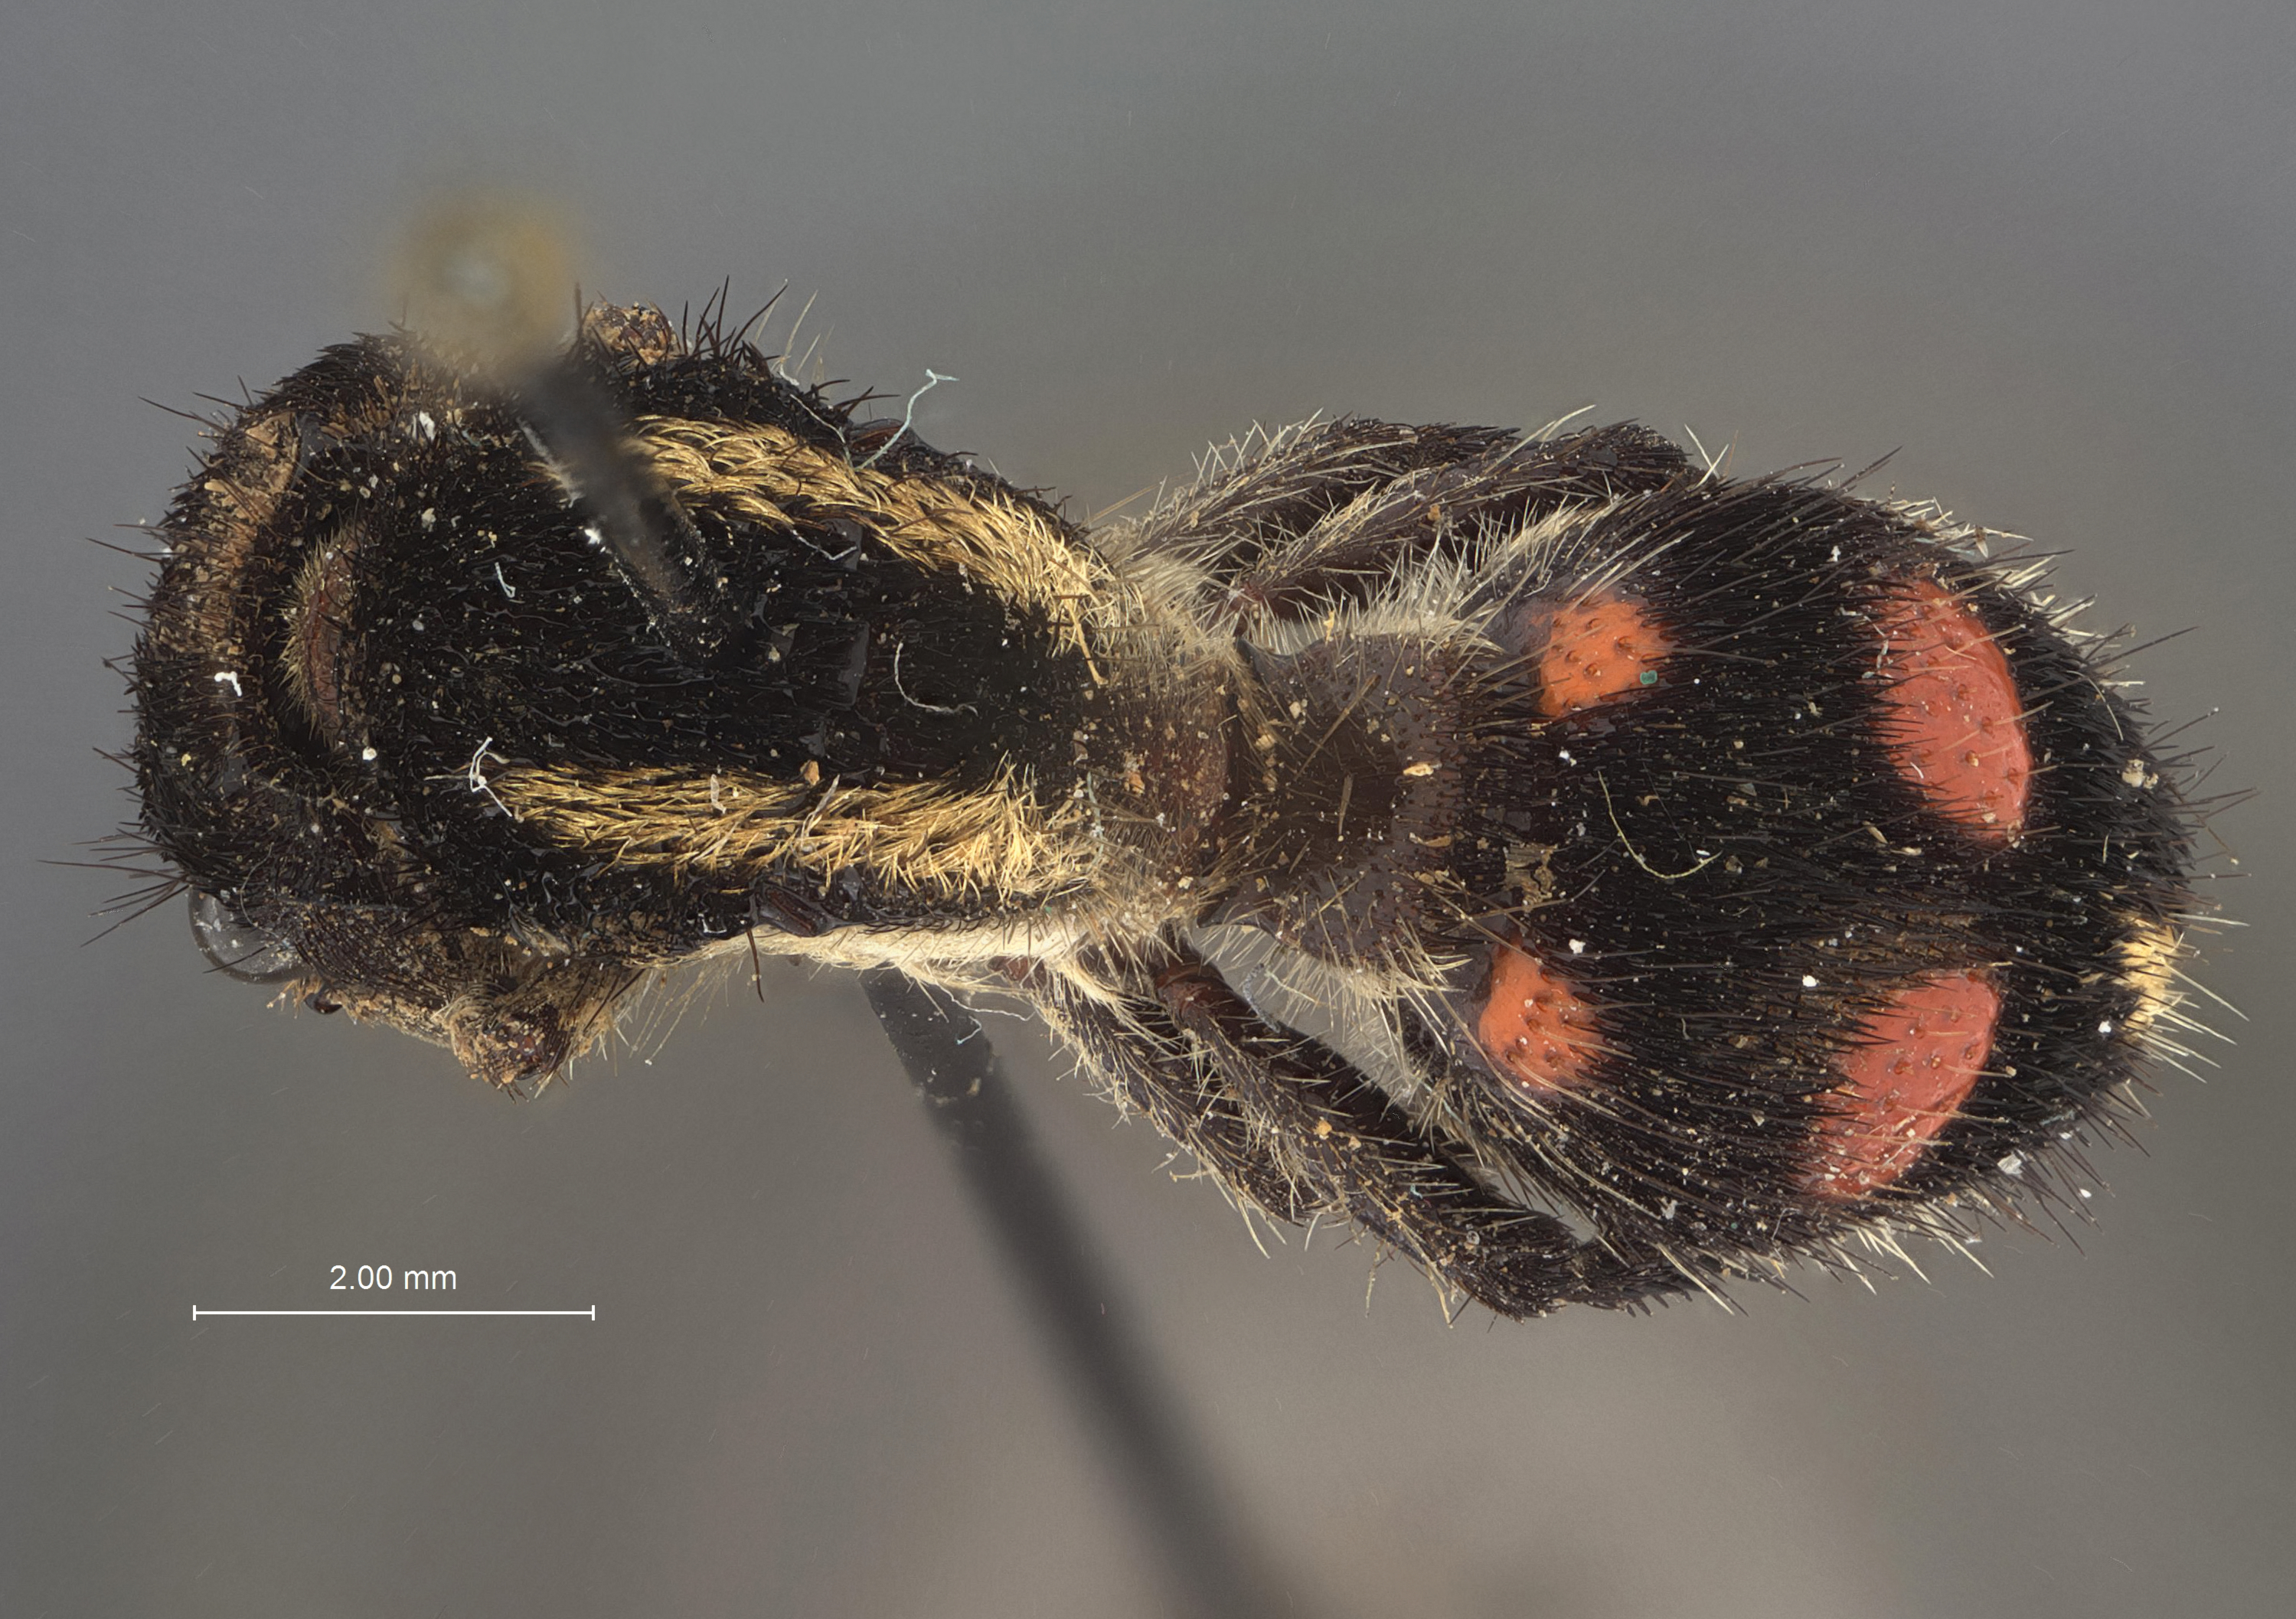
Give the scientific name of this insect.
Cephalomutilla distincia
